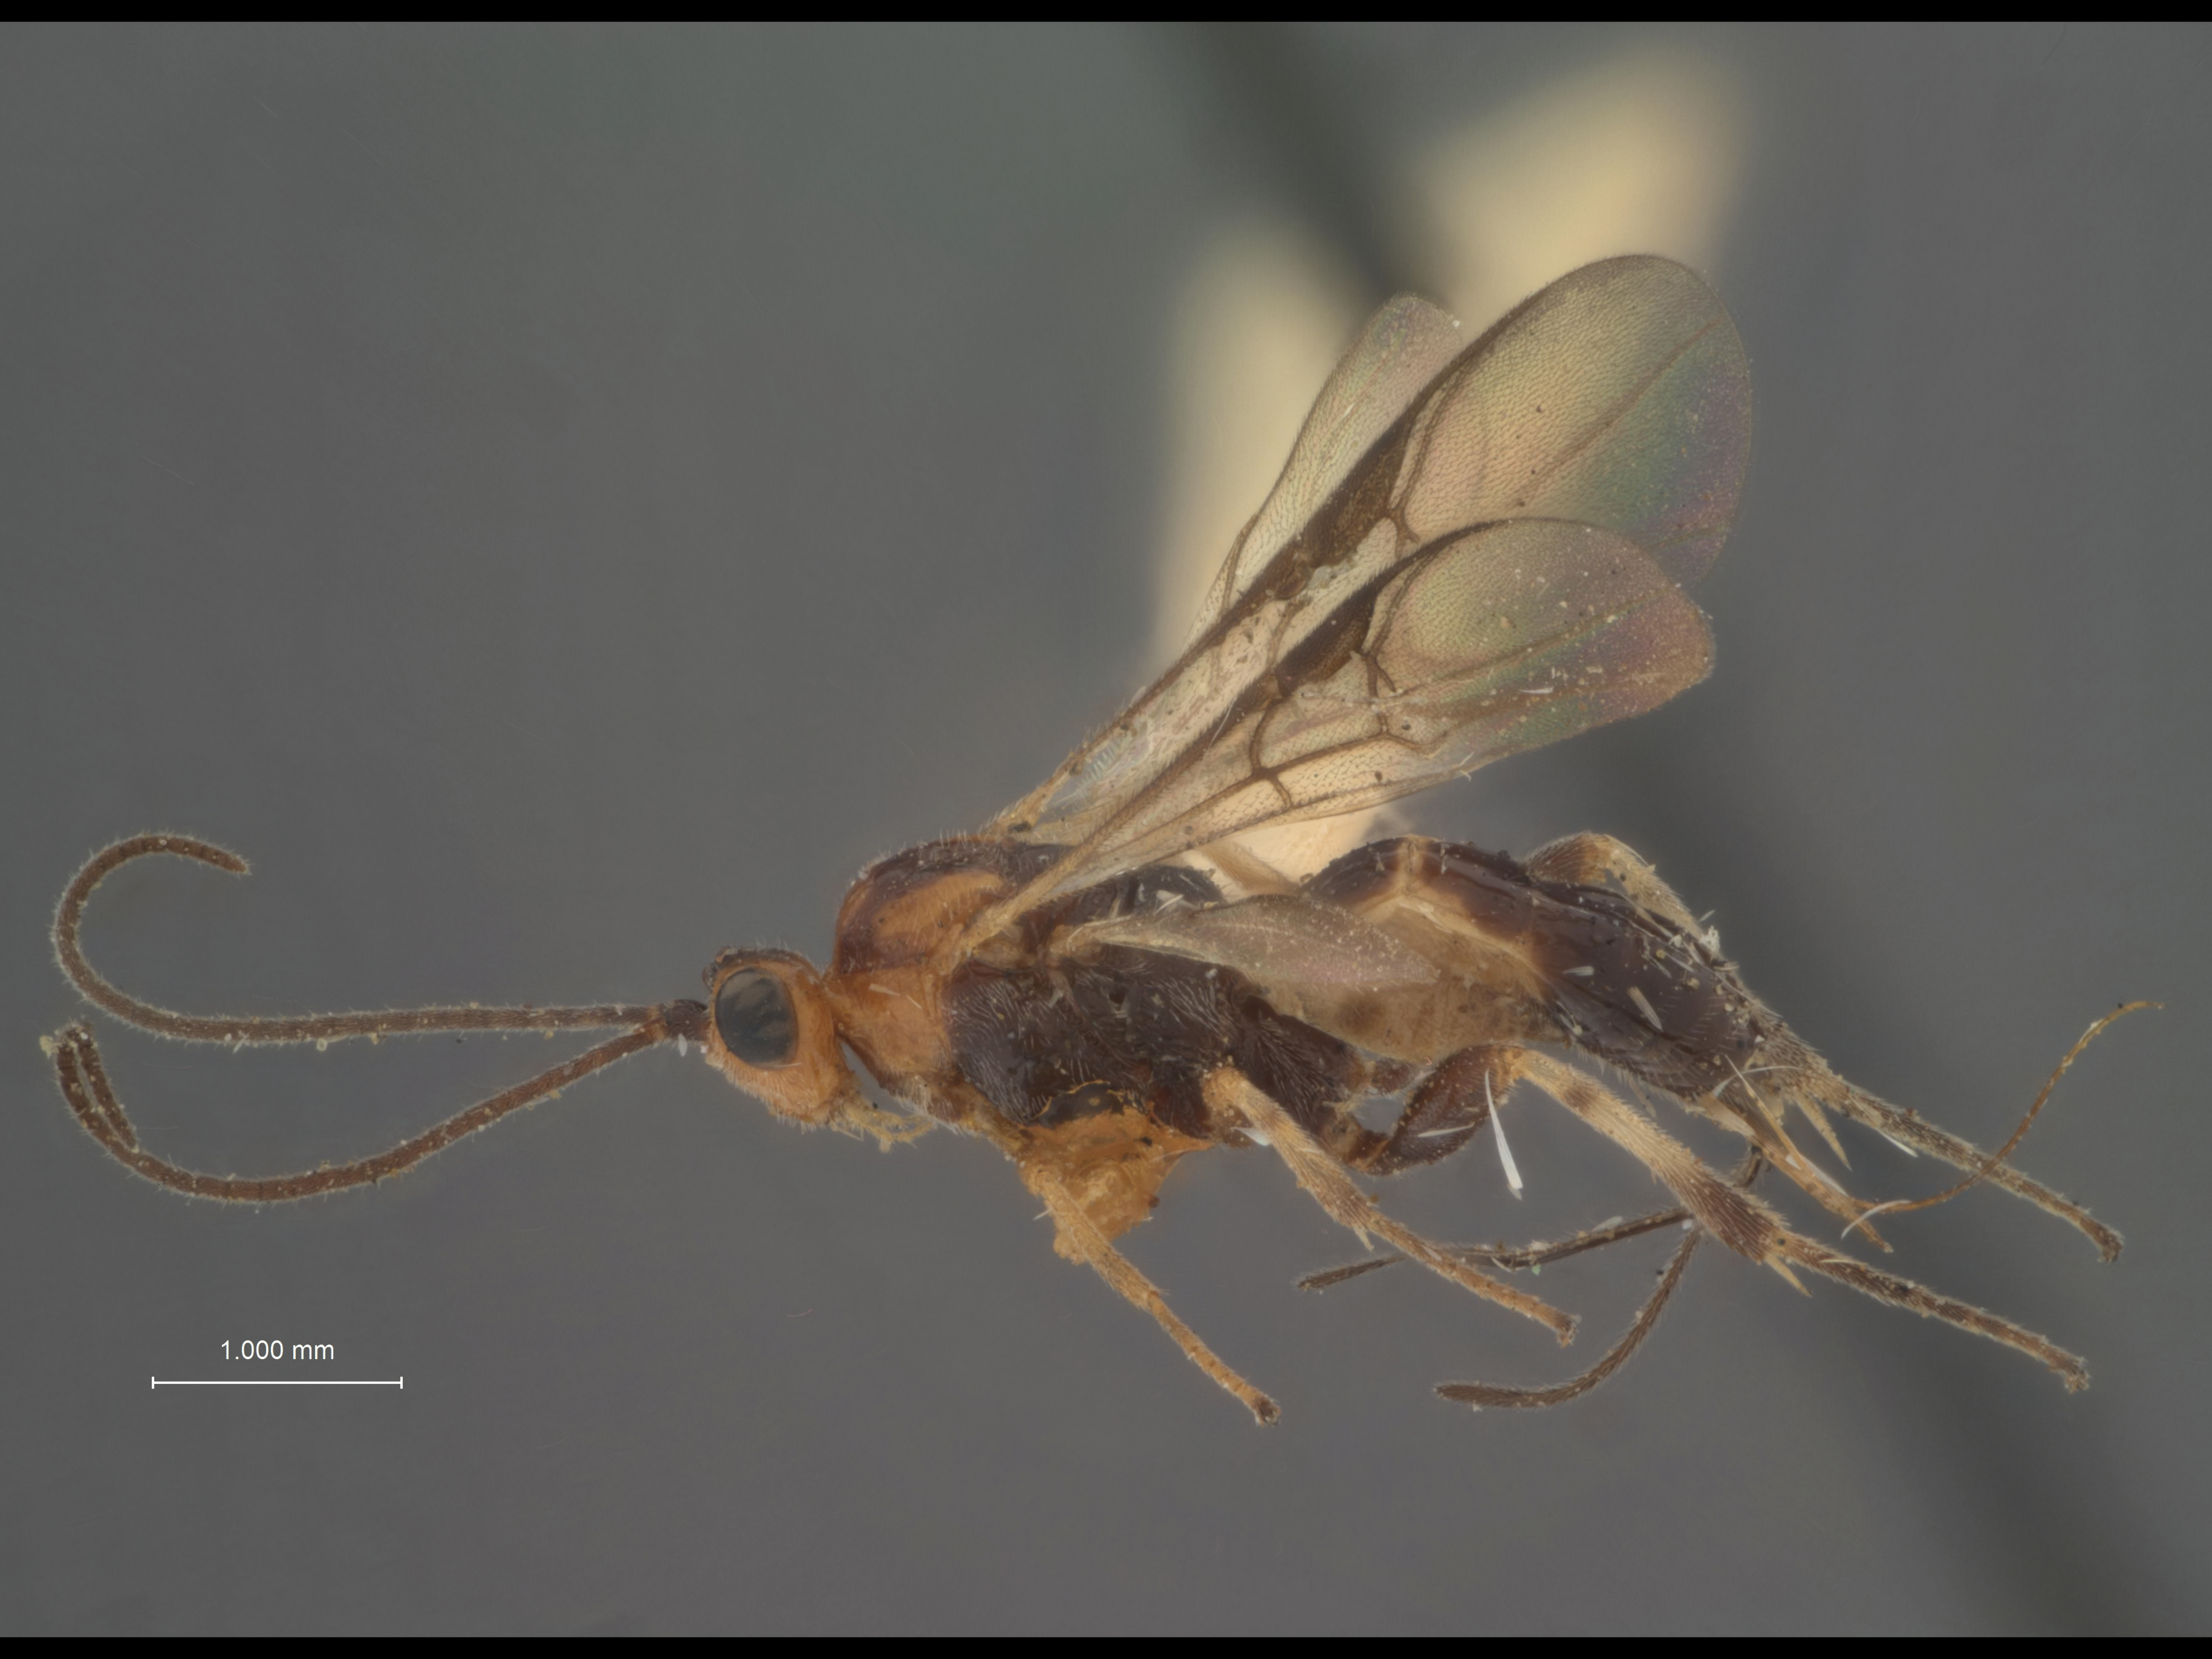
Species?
Bassus cylasovorus
